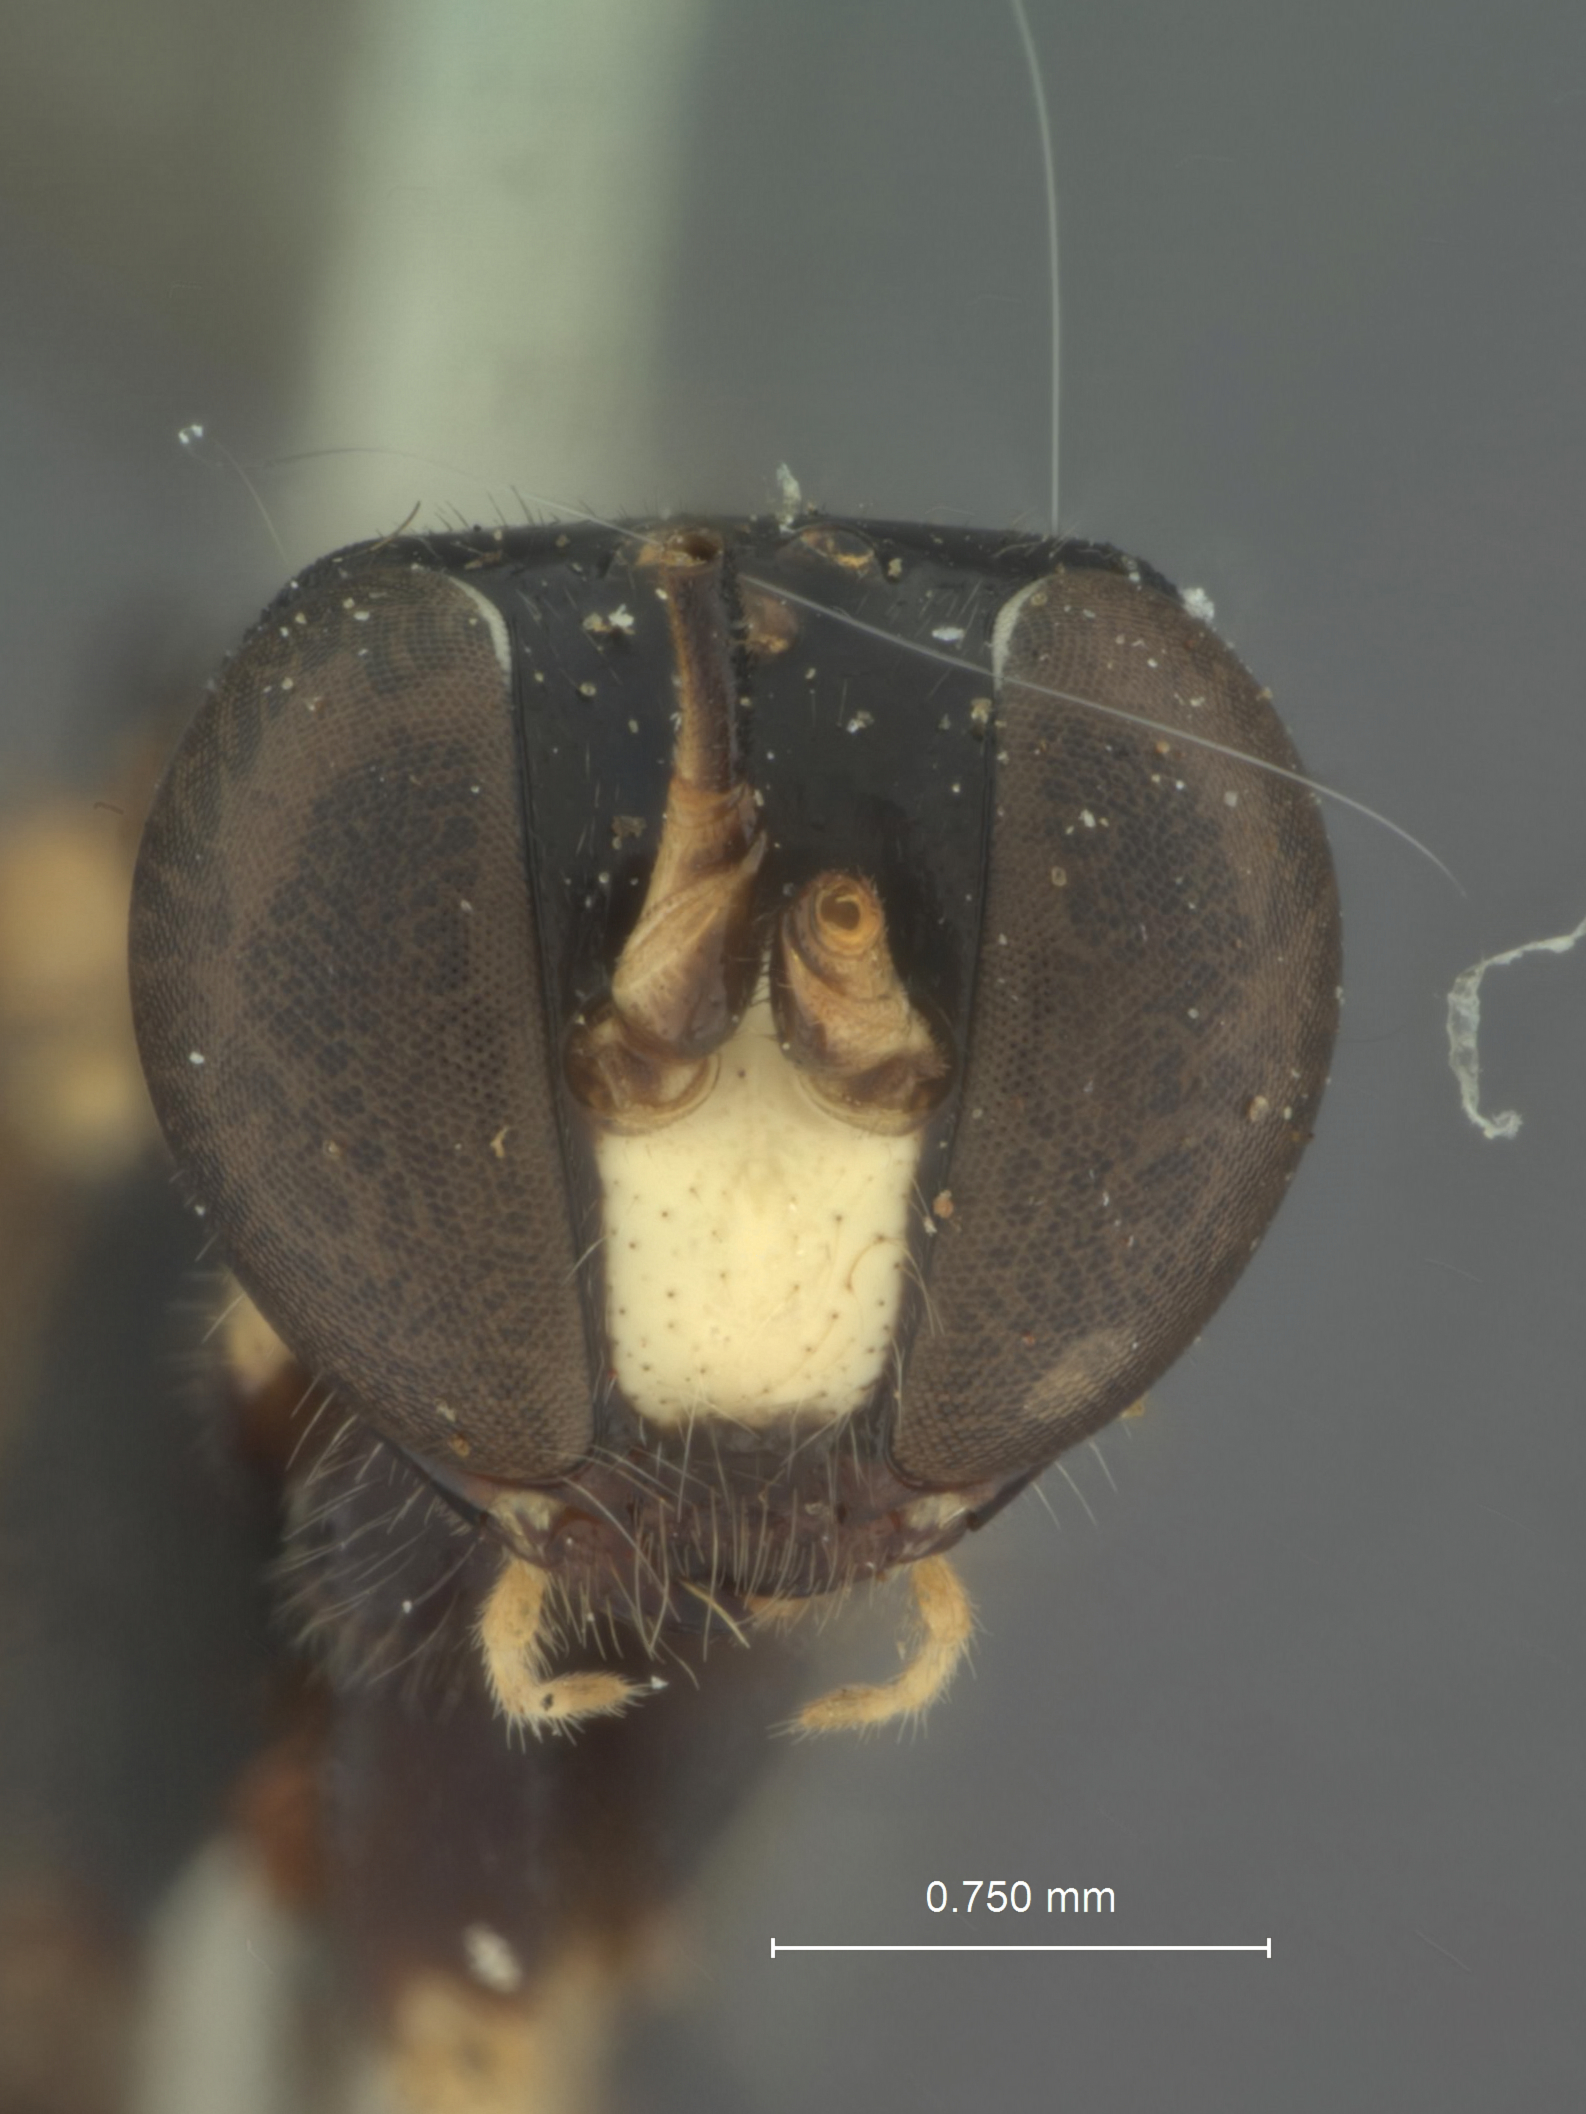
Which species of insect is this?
Eugalta bakeri
